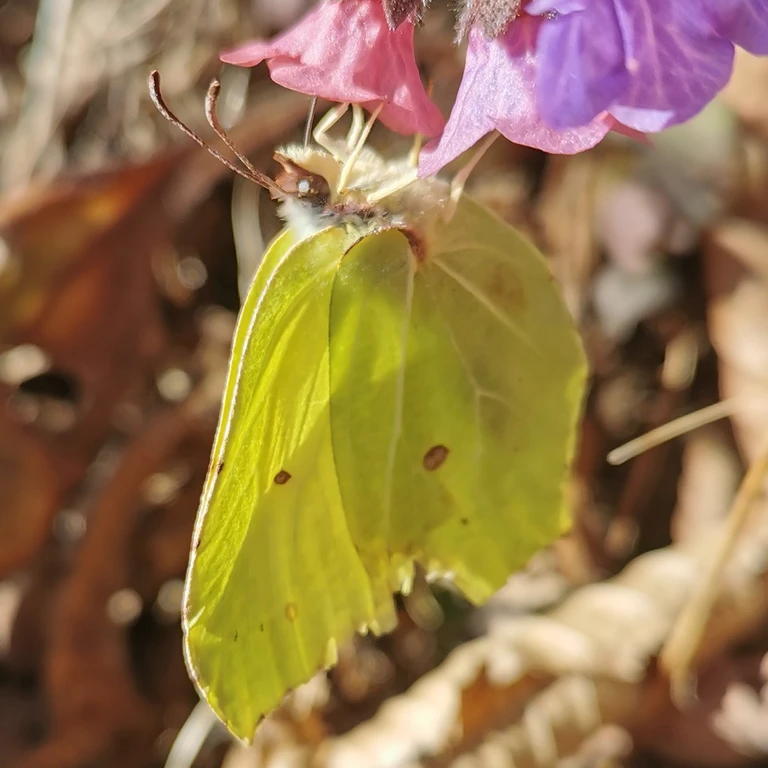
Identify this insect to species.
Gonepteryx rhamni
